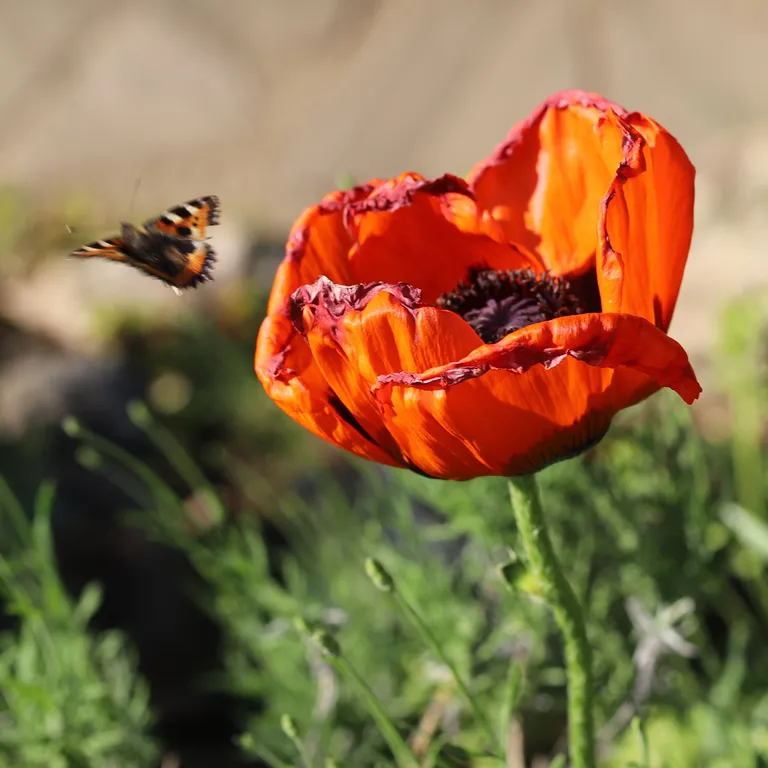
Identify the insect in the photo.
Aglais urticae
